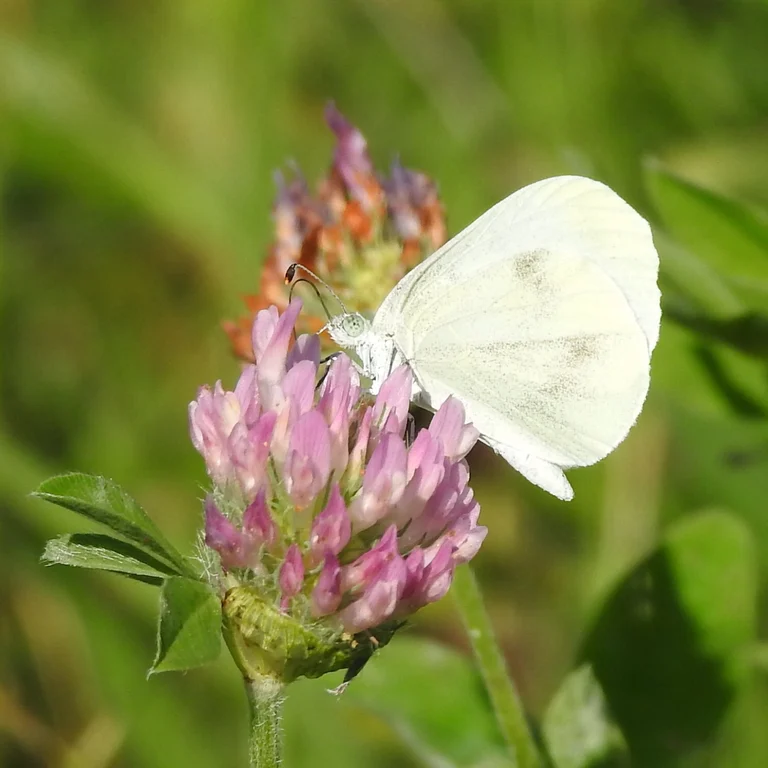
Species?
Leptidea sinapis/juvernica
